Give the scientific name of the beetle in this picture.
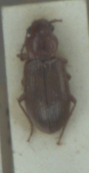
Dicheirotrichus gustavii
